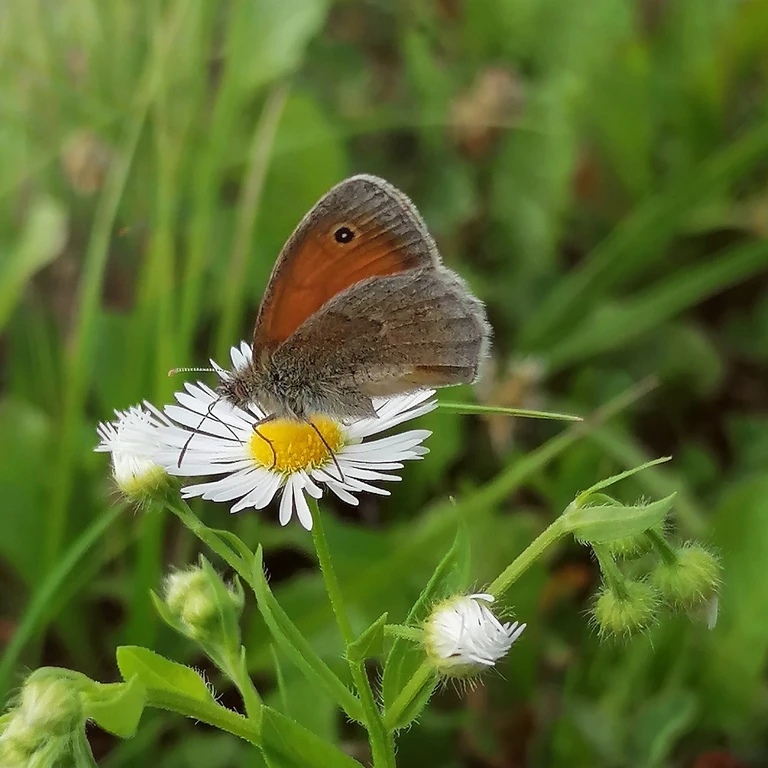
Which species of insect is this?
Coenonympha pamphilus
